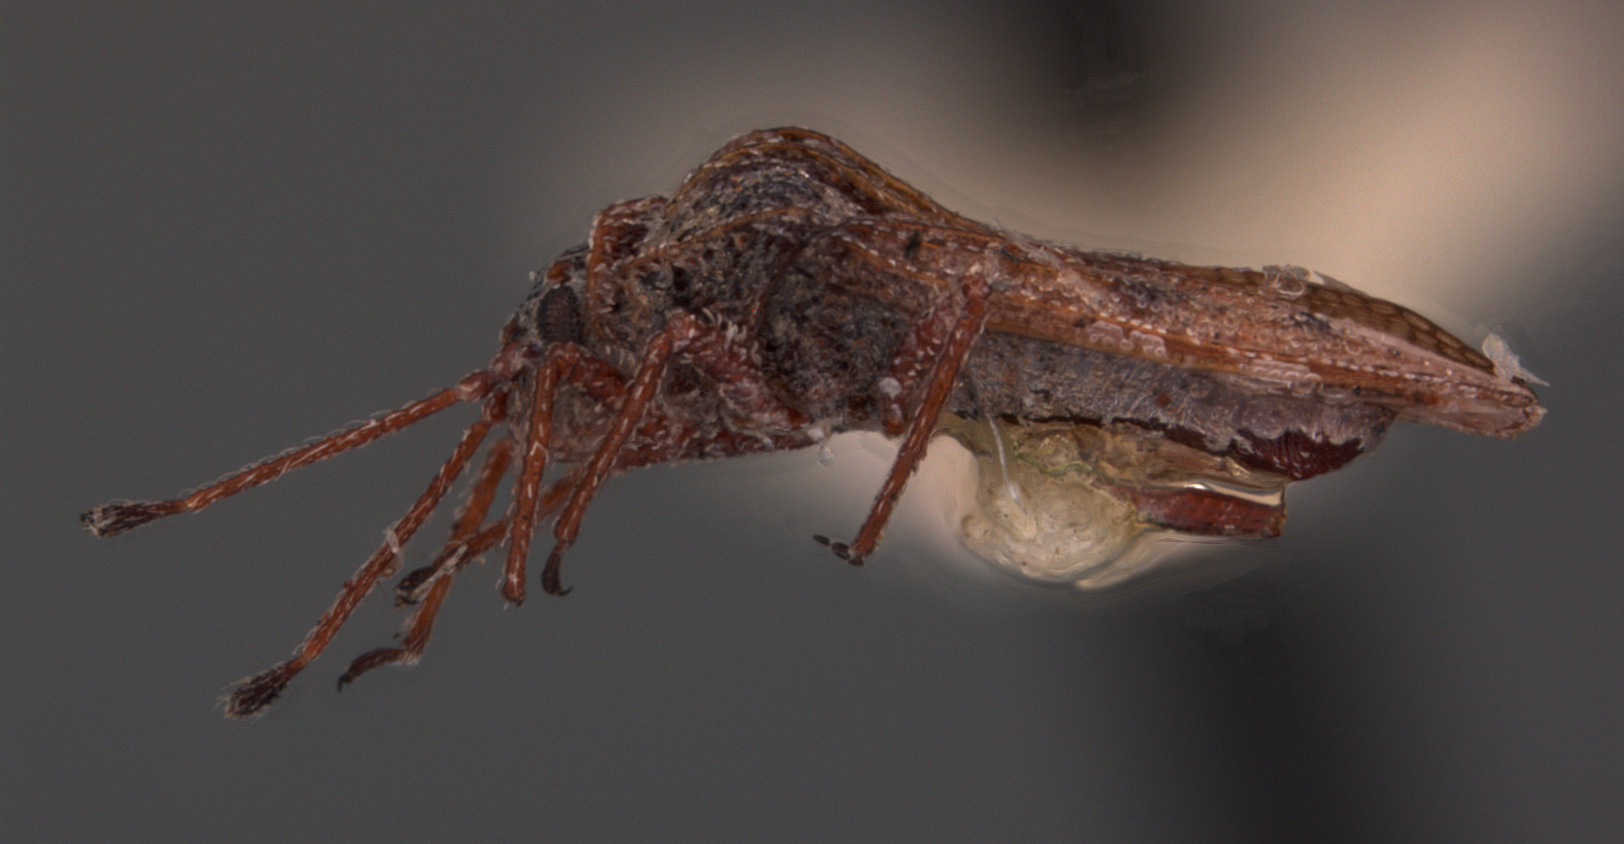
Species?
Tingis teretis
